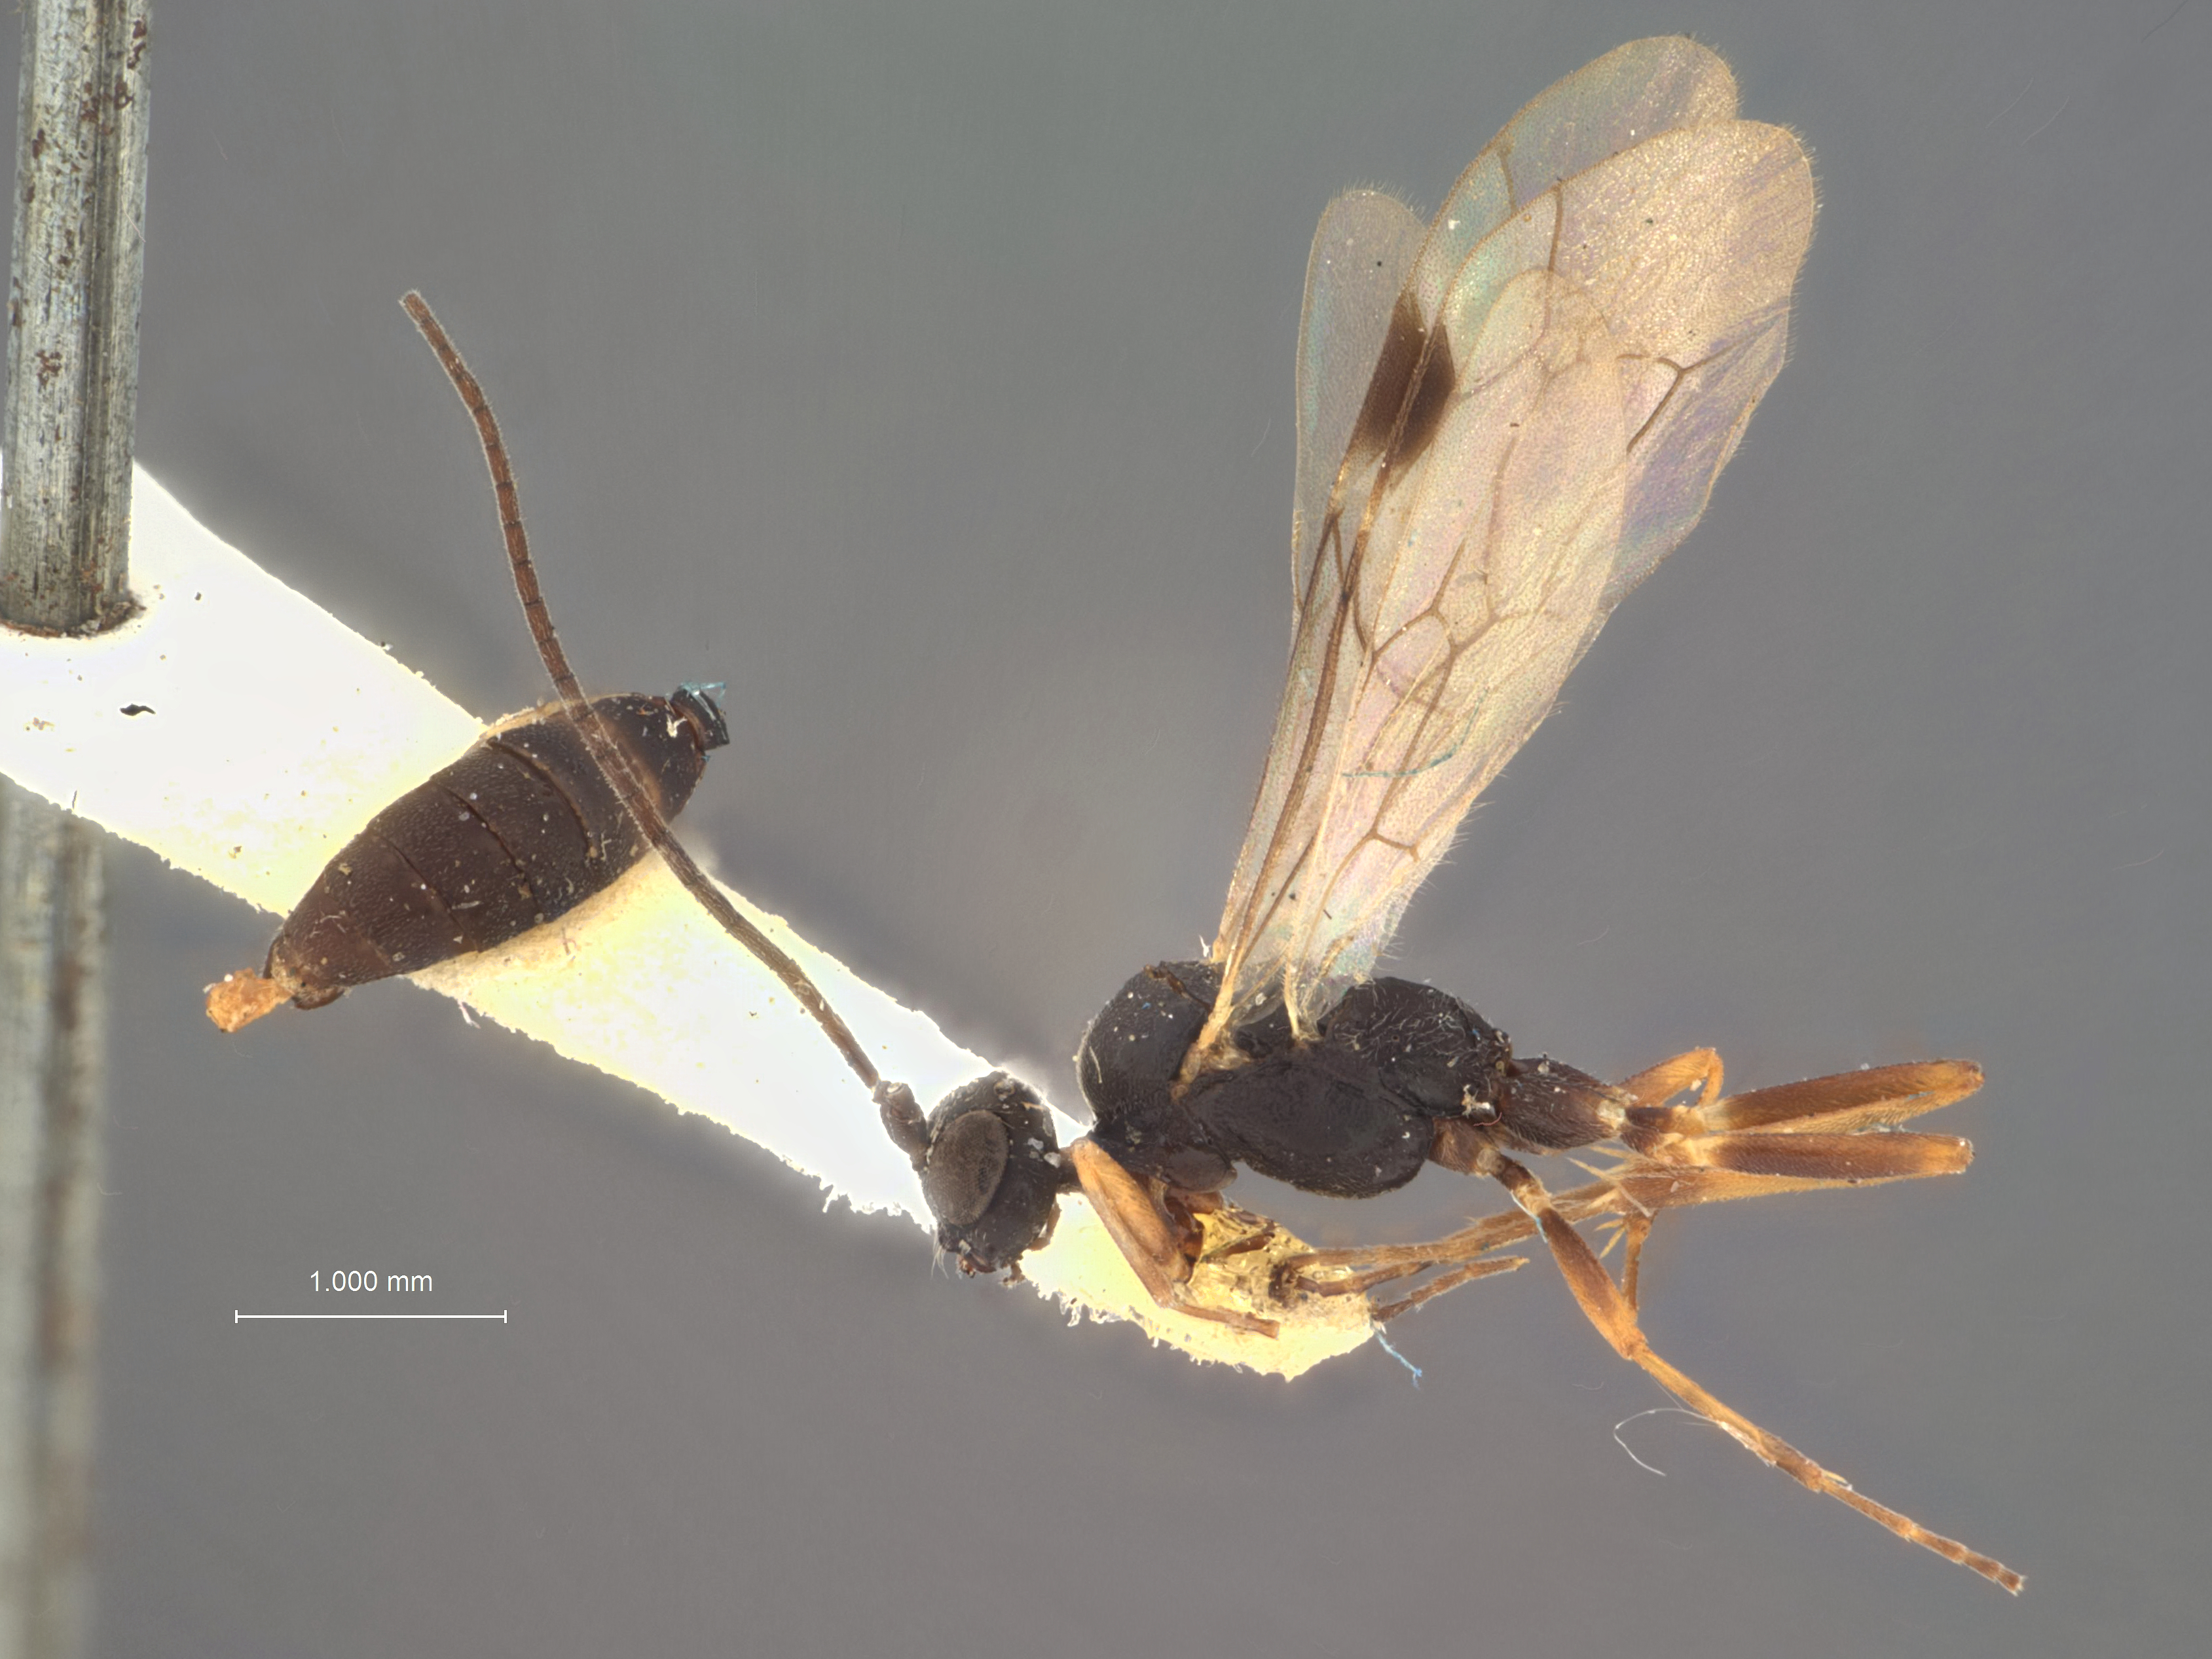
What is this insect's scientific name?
Theroscopus popoffensis
